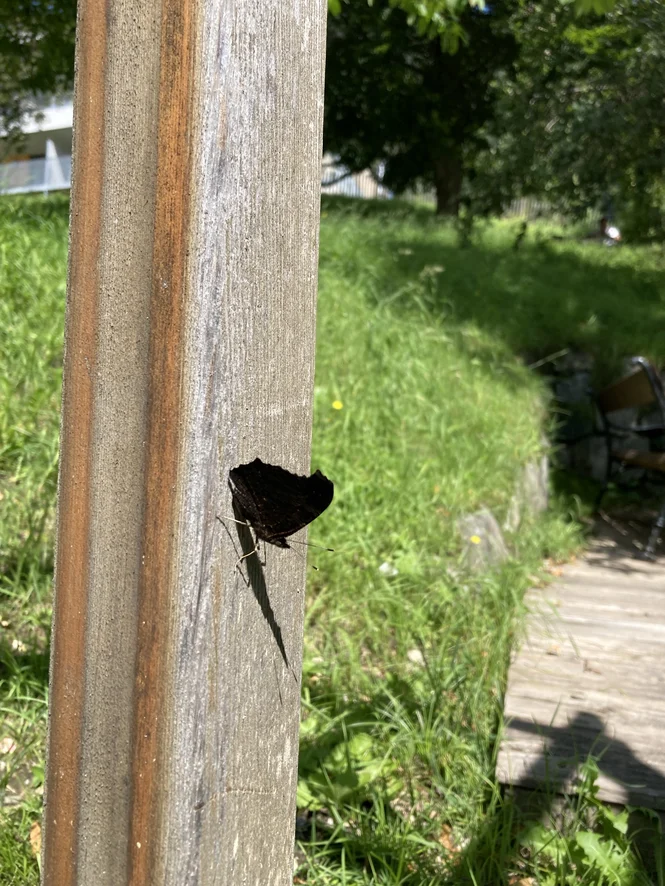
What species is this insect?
Aglais io
